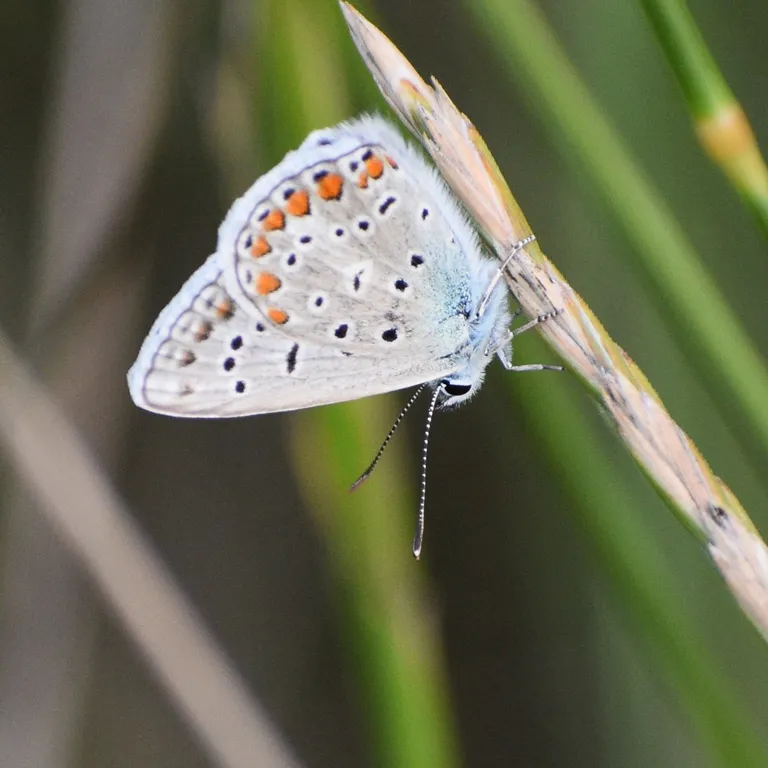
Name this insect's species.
Polyommatus icarus
